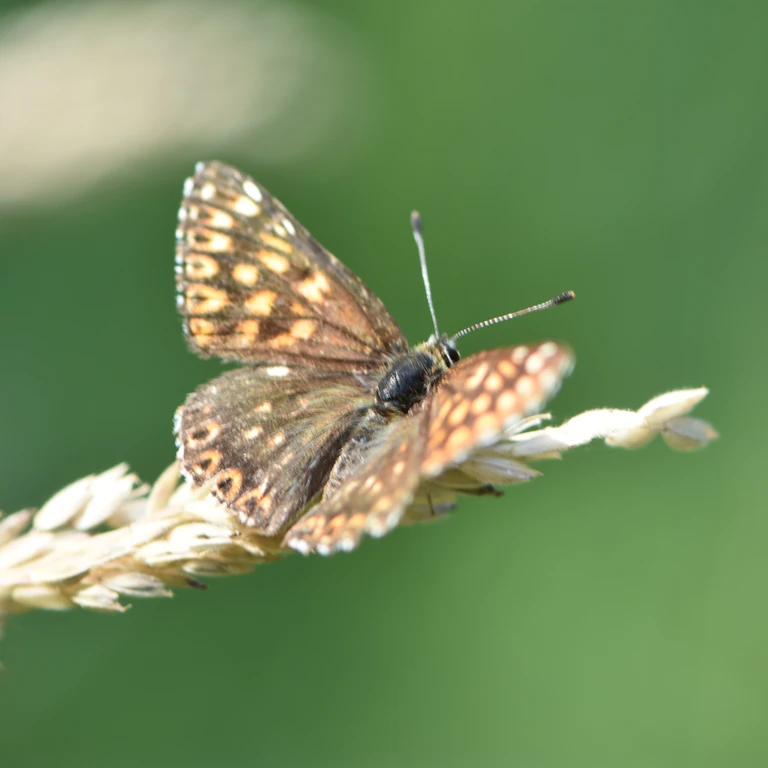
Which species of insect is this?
Hamearis lucina
